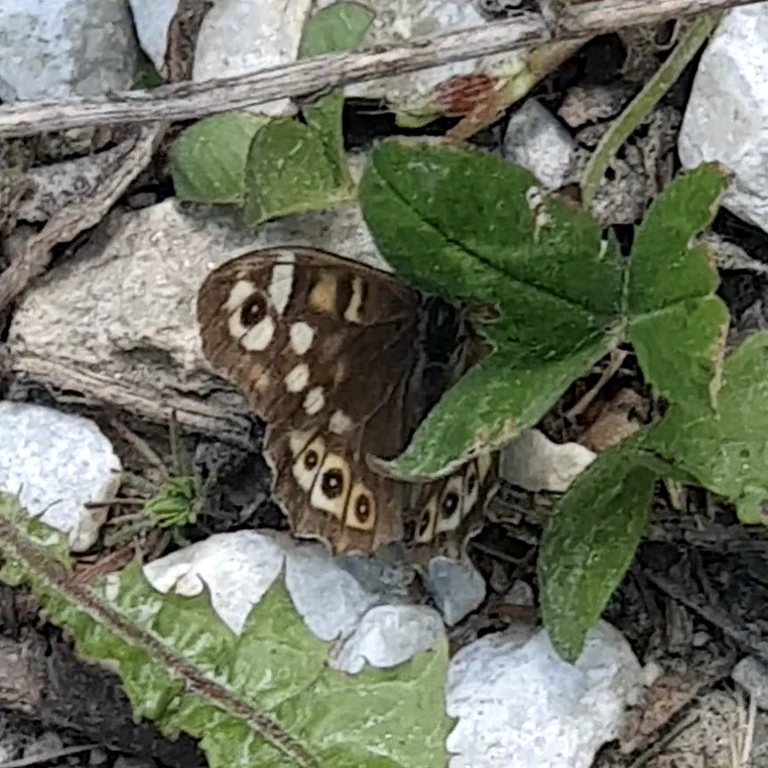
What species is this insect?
Pararge aegeria
